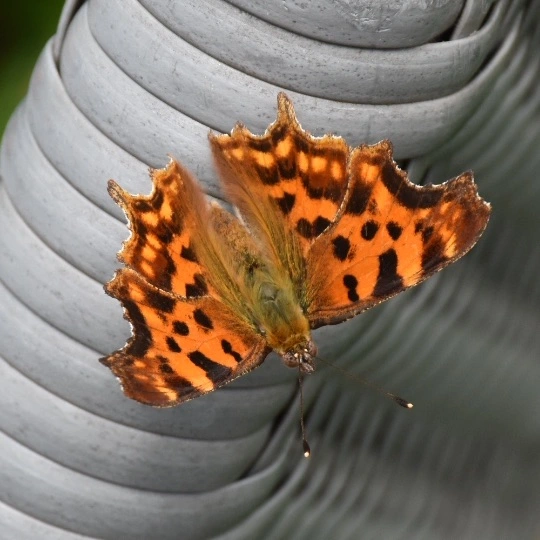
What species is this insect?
Polygonia c-album
